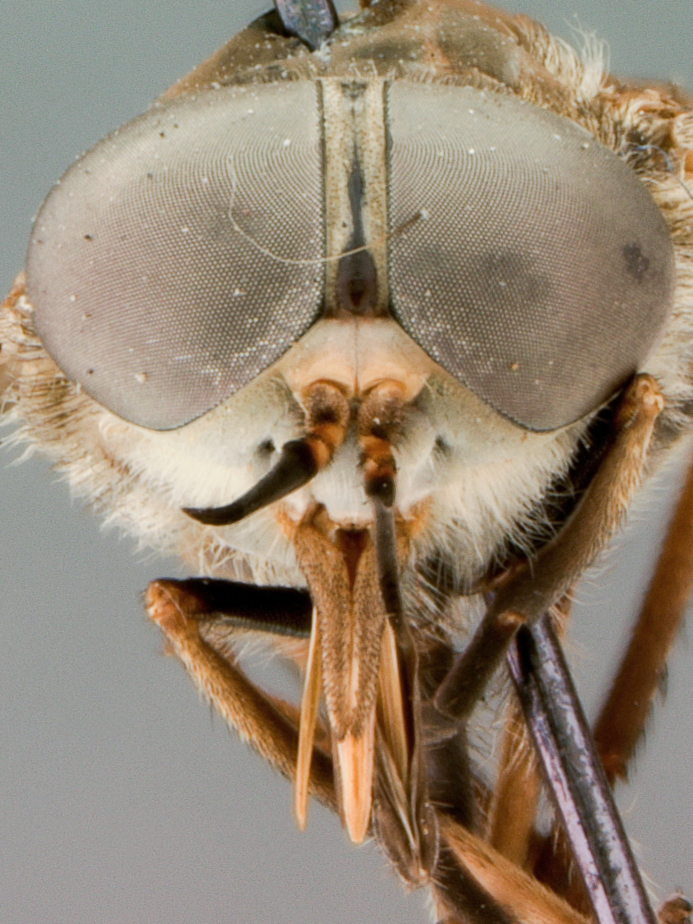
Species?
Tabanus mordax
